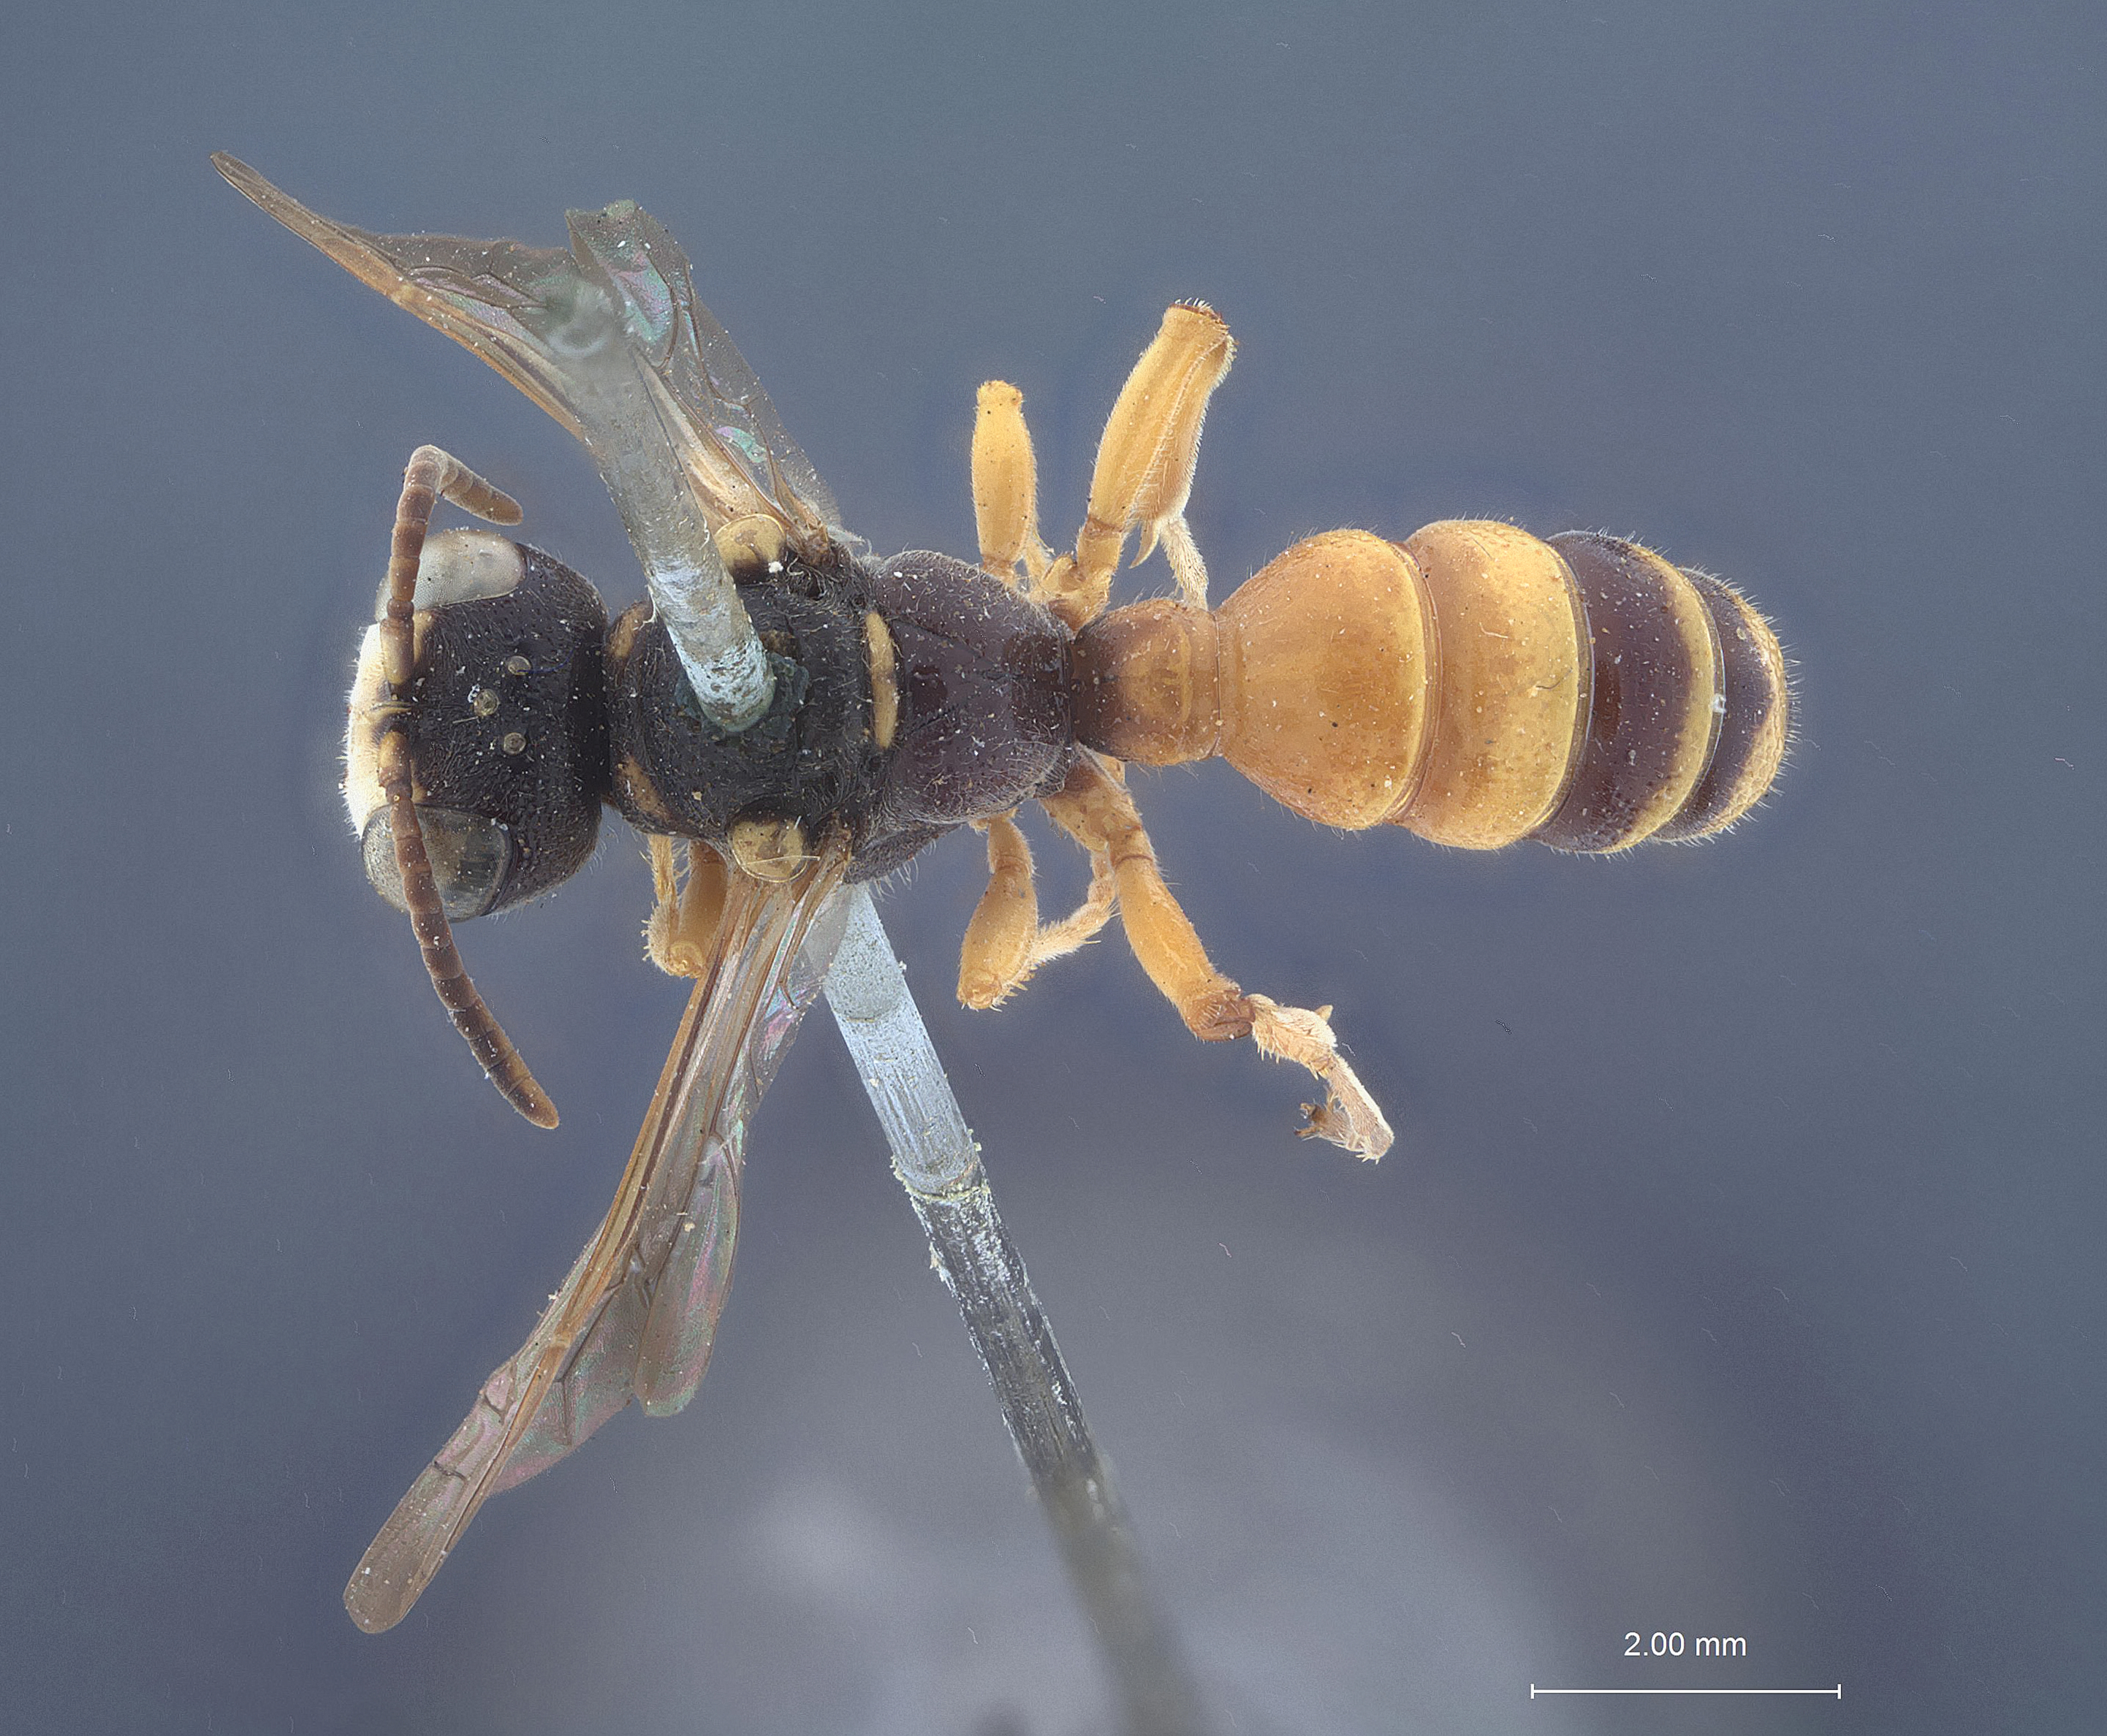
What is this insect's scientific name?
Cerceris pekingensis
